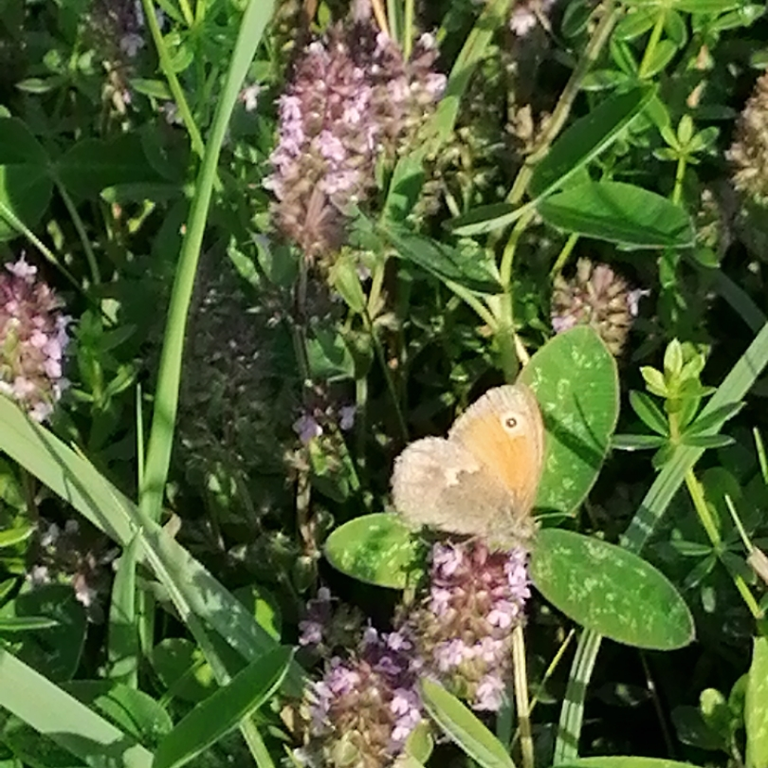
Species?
Coenonympha pamphilus
